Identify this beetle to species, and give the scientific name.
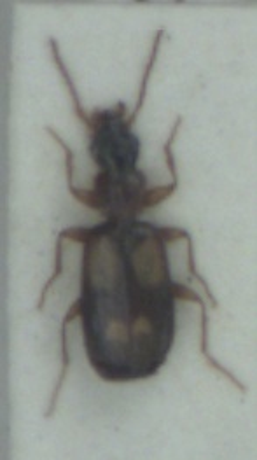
Calodromius spilotus
